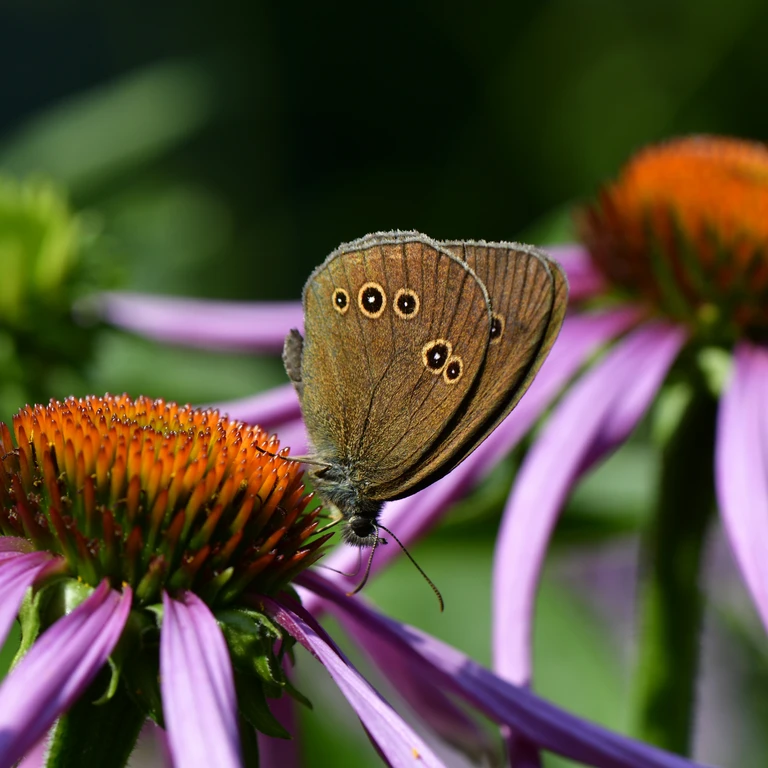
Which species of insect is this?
Aphantopus hyperantus
